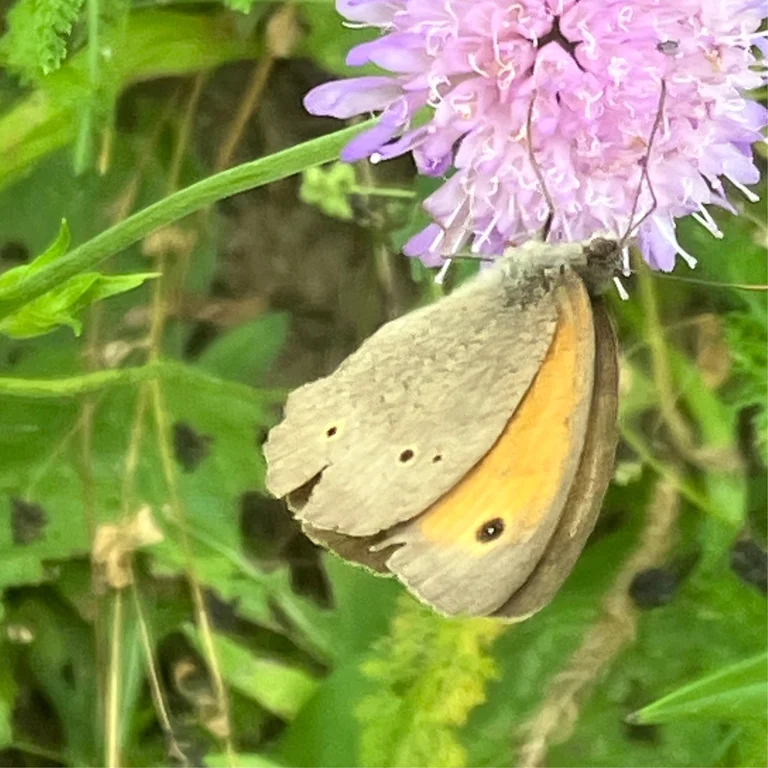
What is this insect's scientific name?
Maniola jurtina
